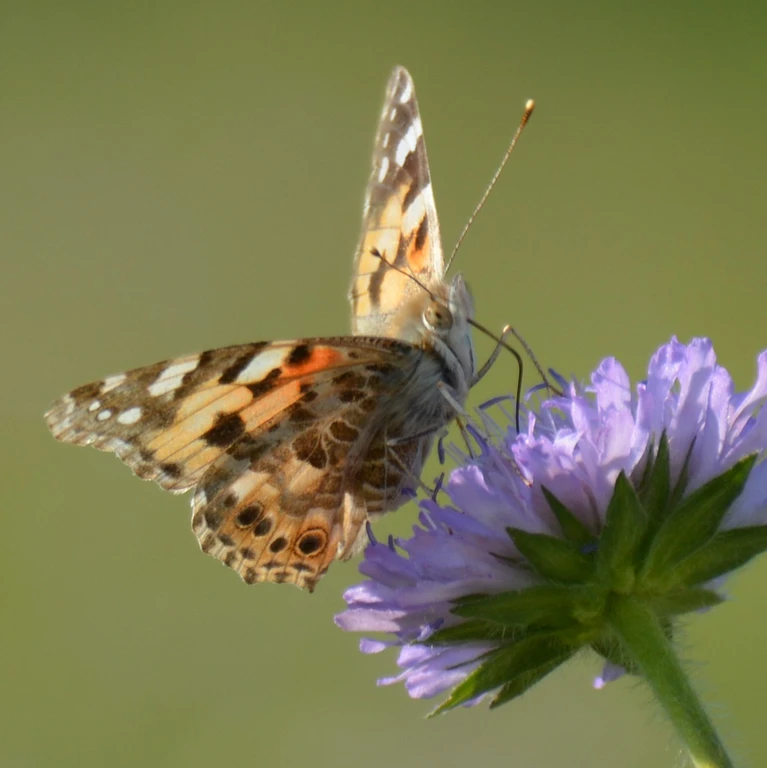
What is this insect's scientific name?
Vanessa cardui
